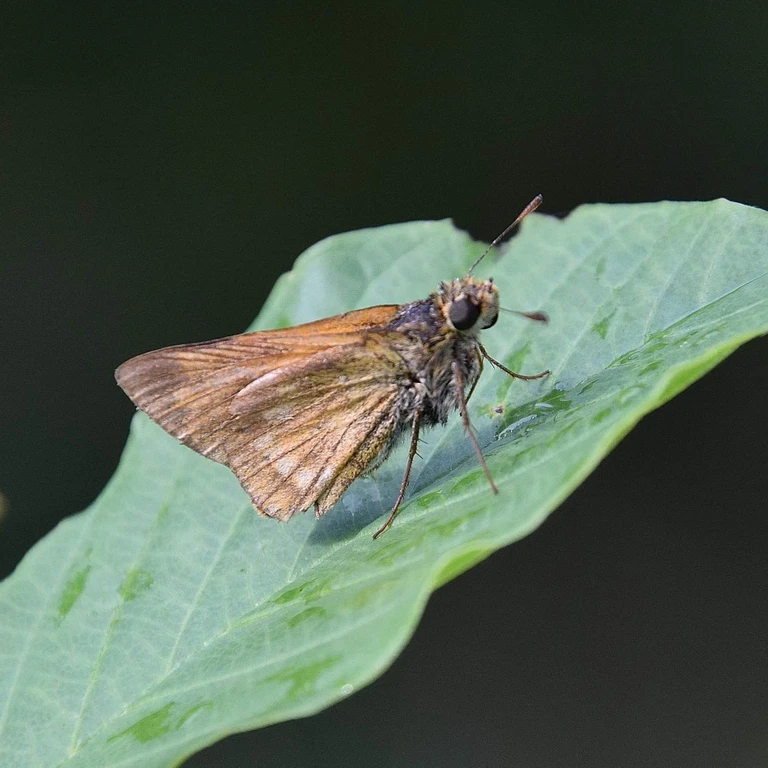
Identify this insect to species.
Ochlodes sylvanus (also Ochlodes venata)
